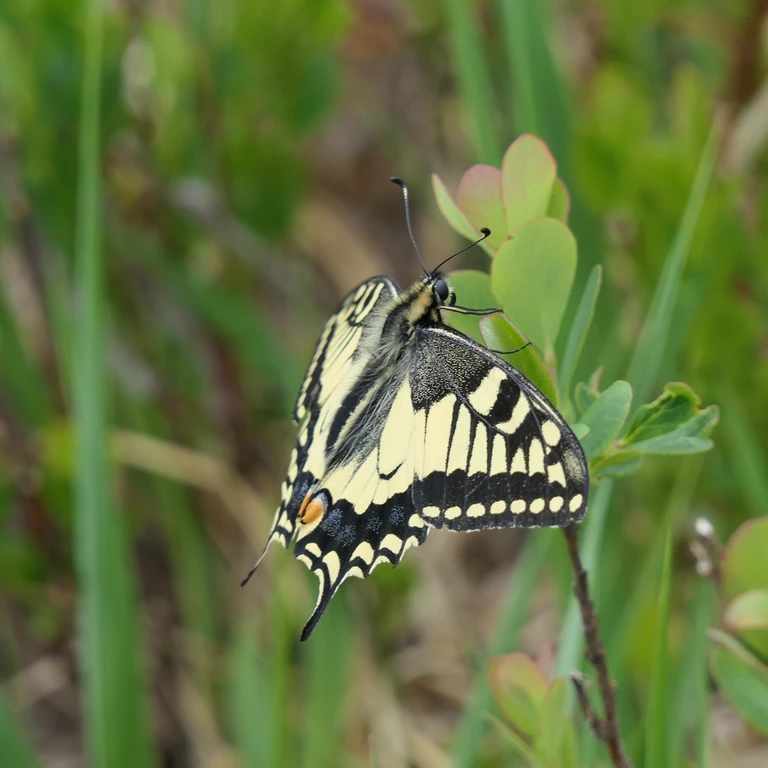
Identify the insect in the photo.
Papilio machaon
